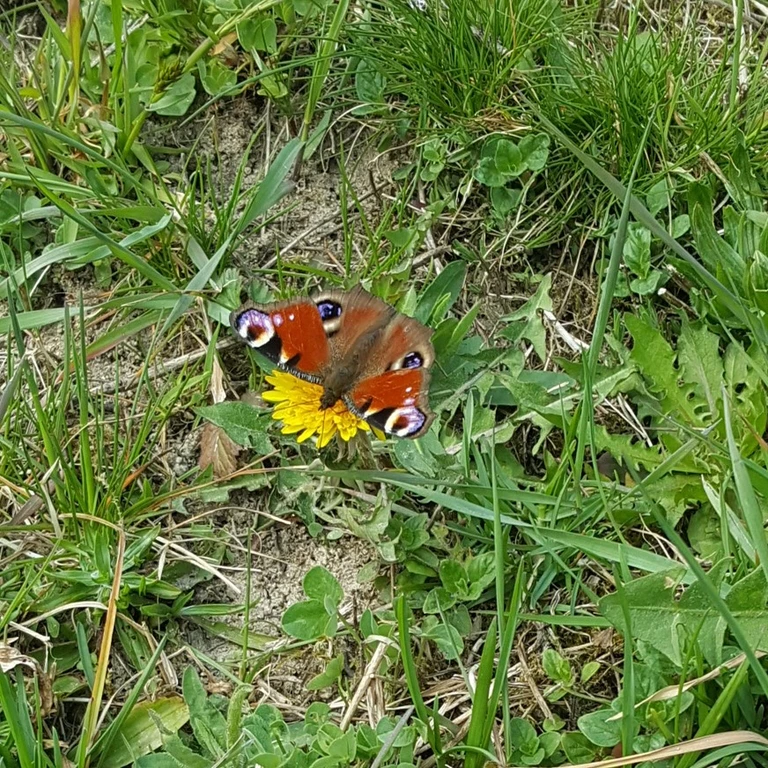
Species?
Aglais io
